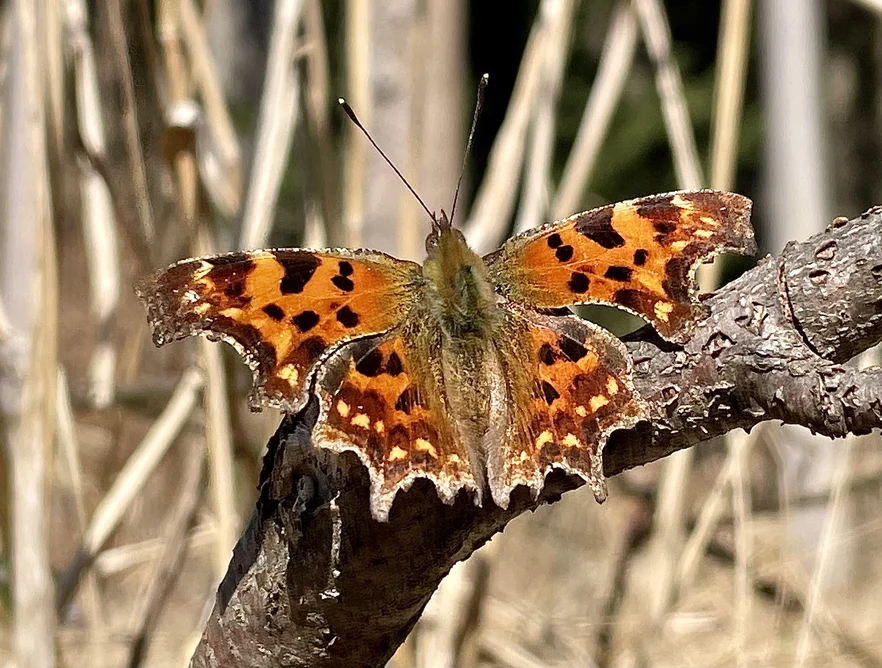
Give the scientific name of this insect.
Polygonia c-album
